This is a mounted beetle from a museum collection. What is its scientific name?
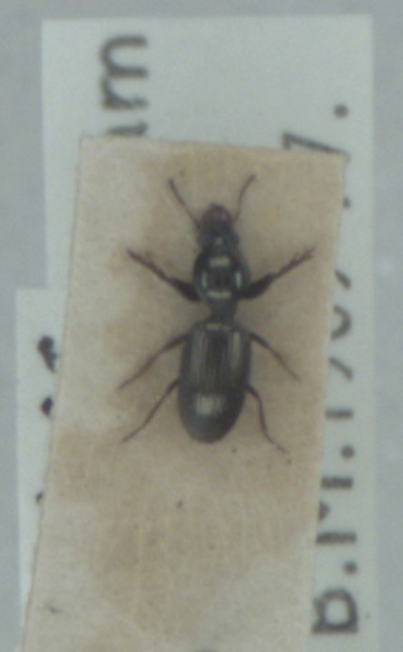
Dyschirius impunctipennis
